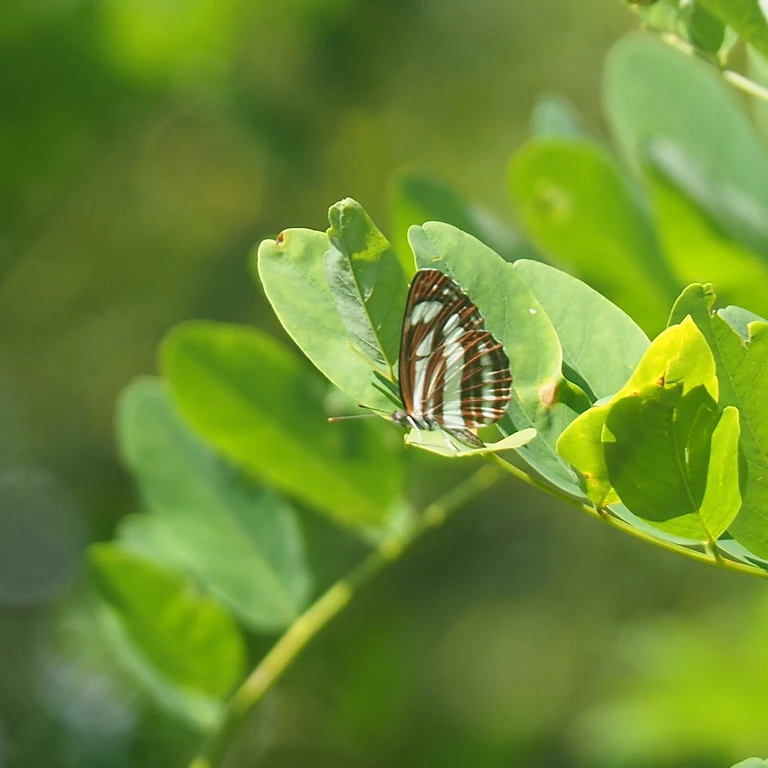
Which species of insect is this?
Neptis sappho
